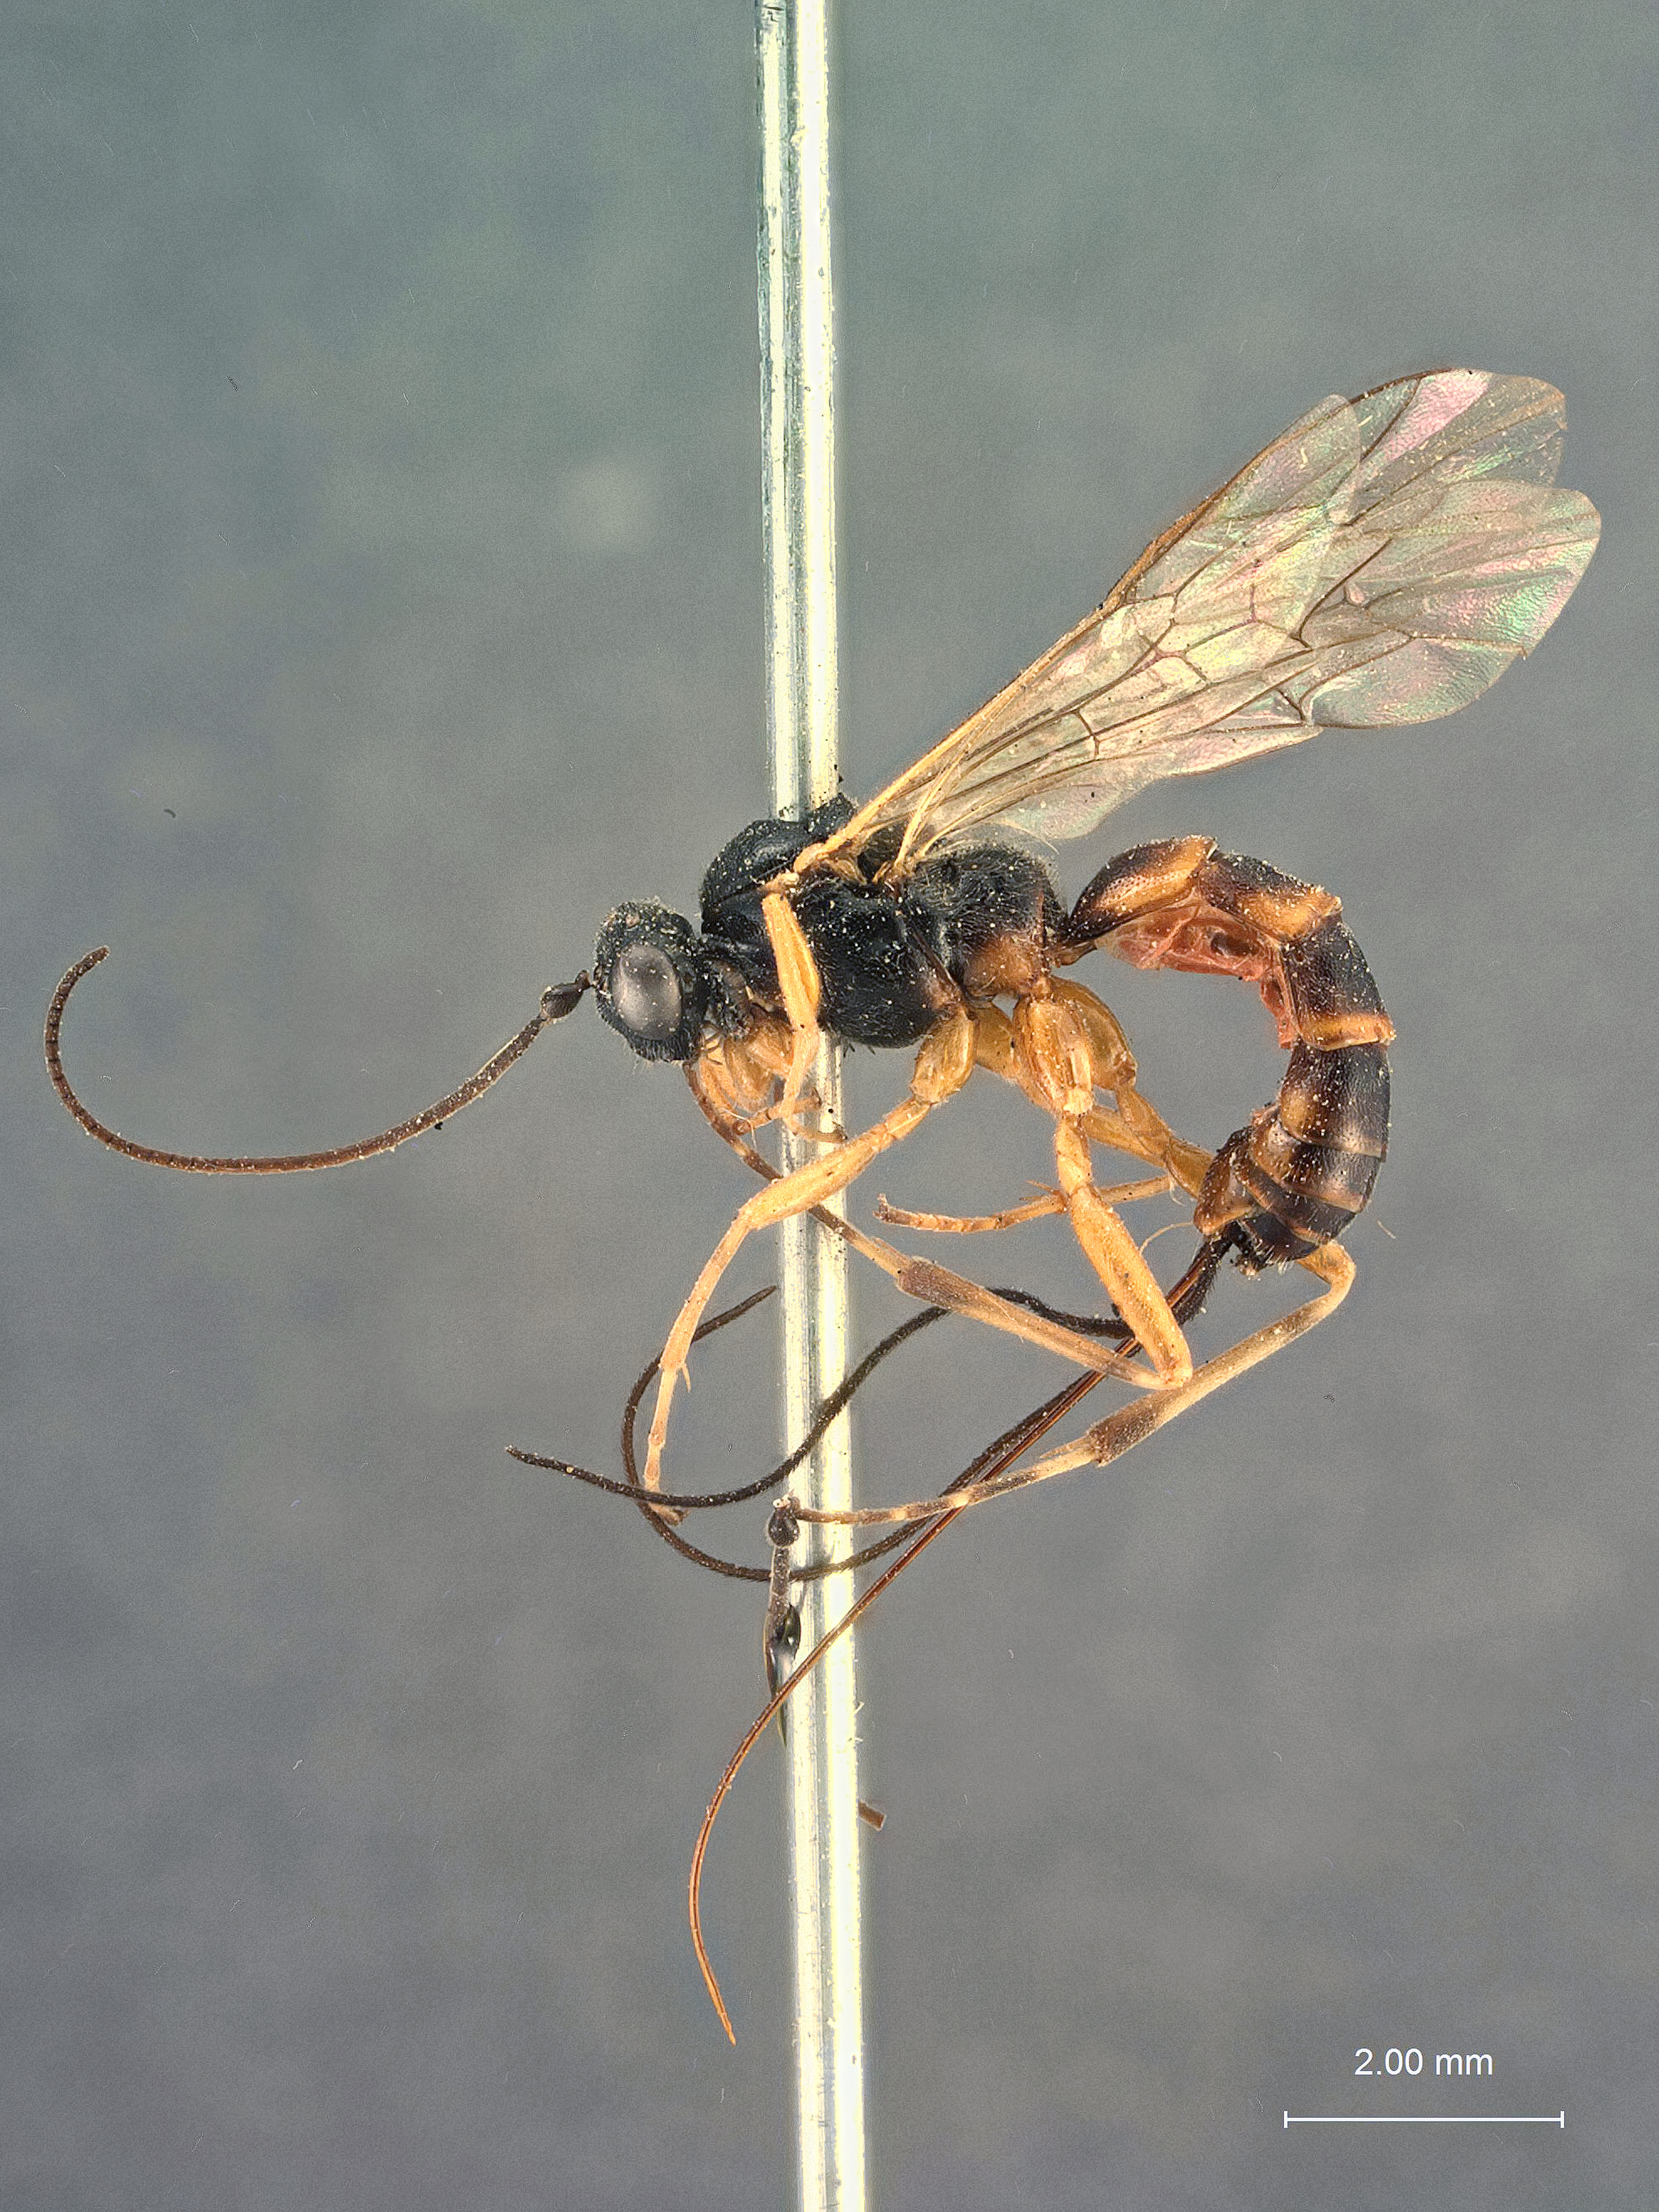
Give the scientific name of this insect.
Glypta limatula
